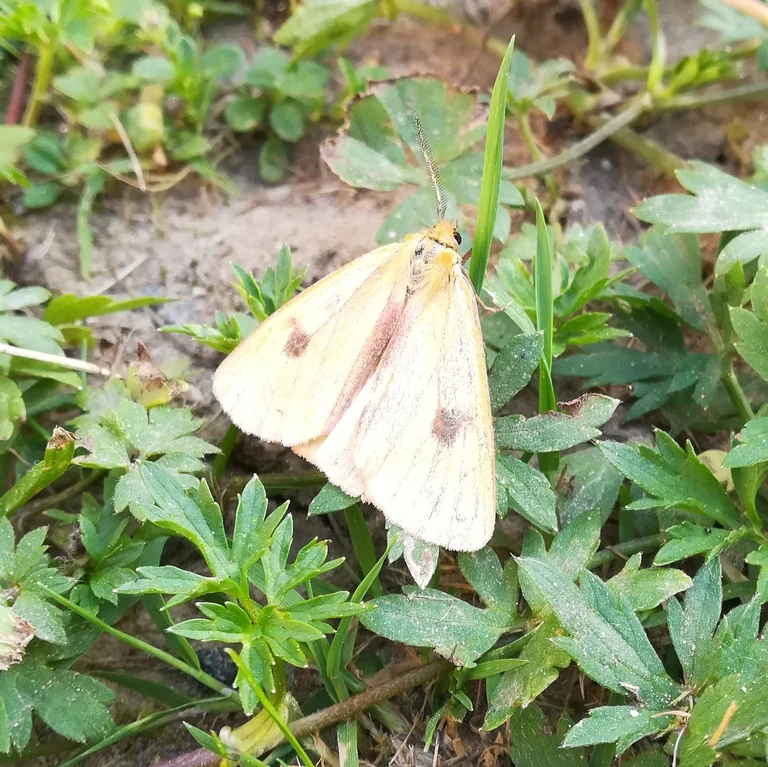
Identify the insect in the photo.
Diacrisia sannio
